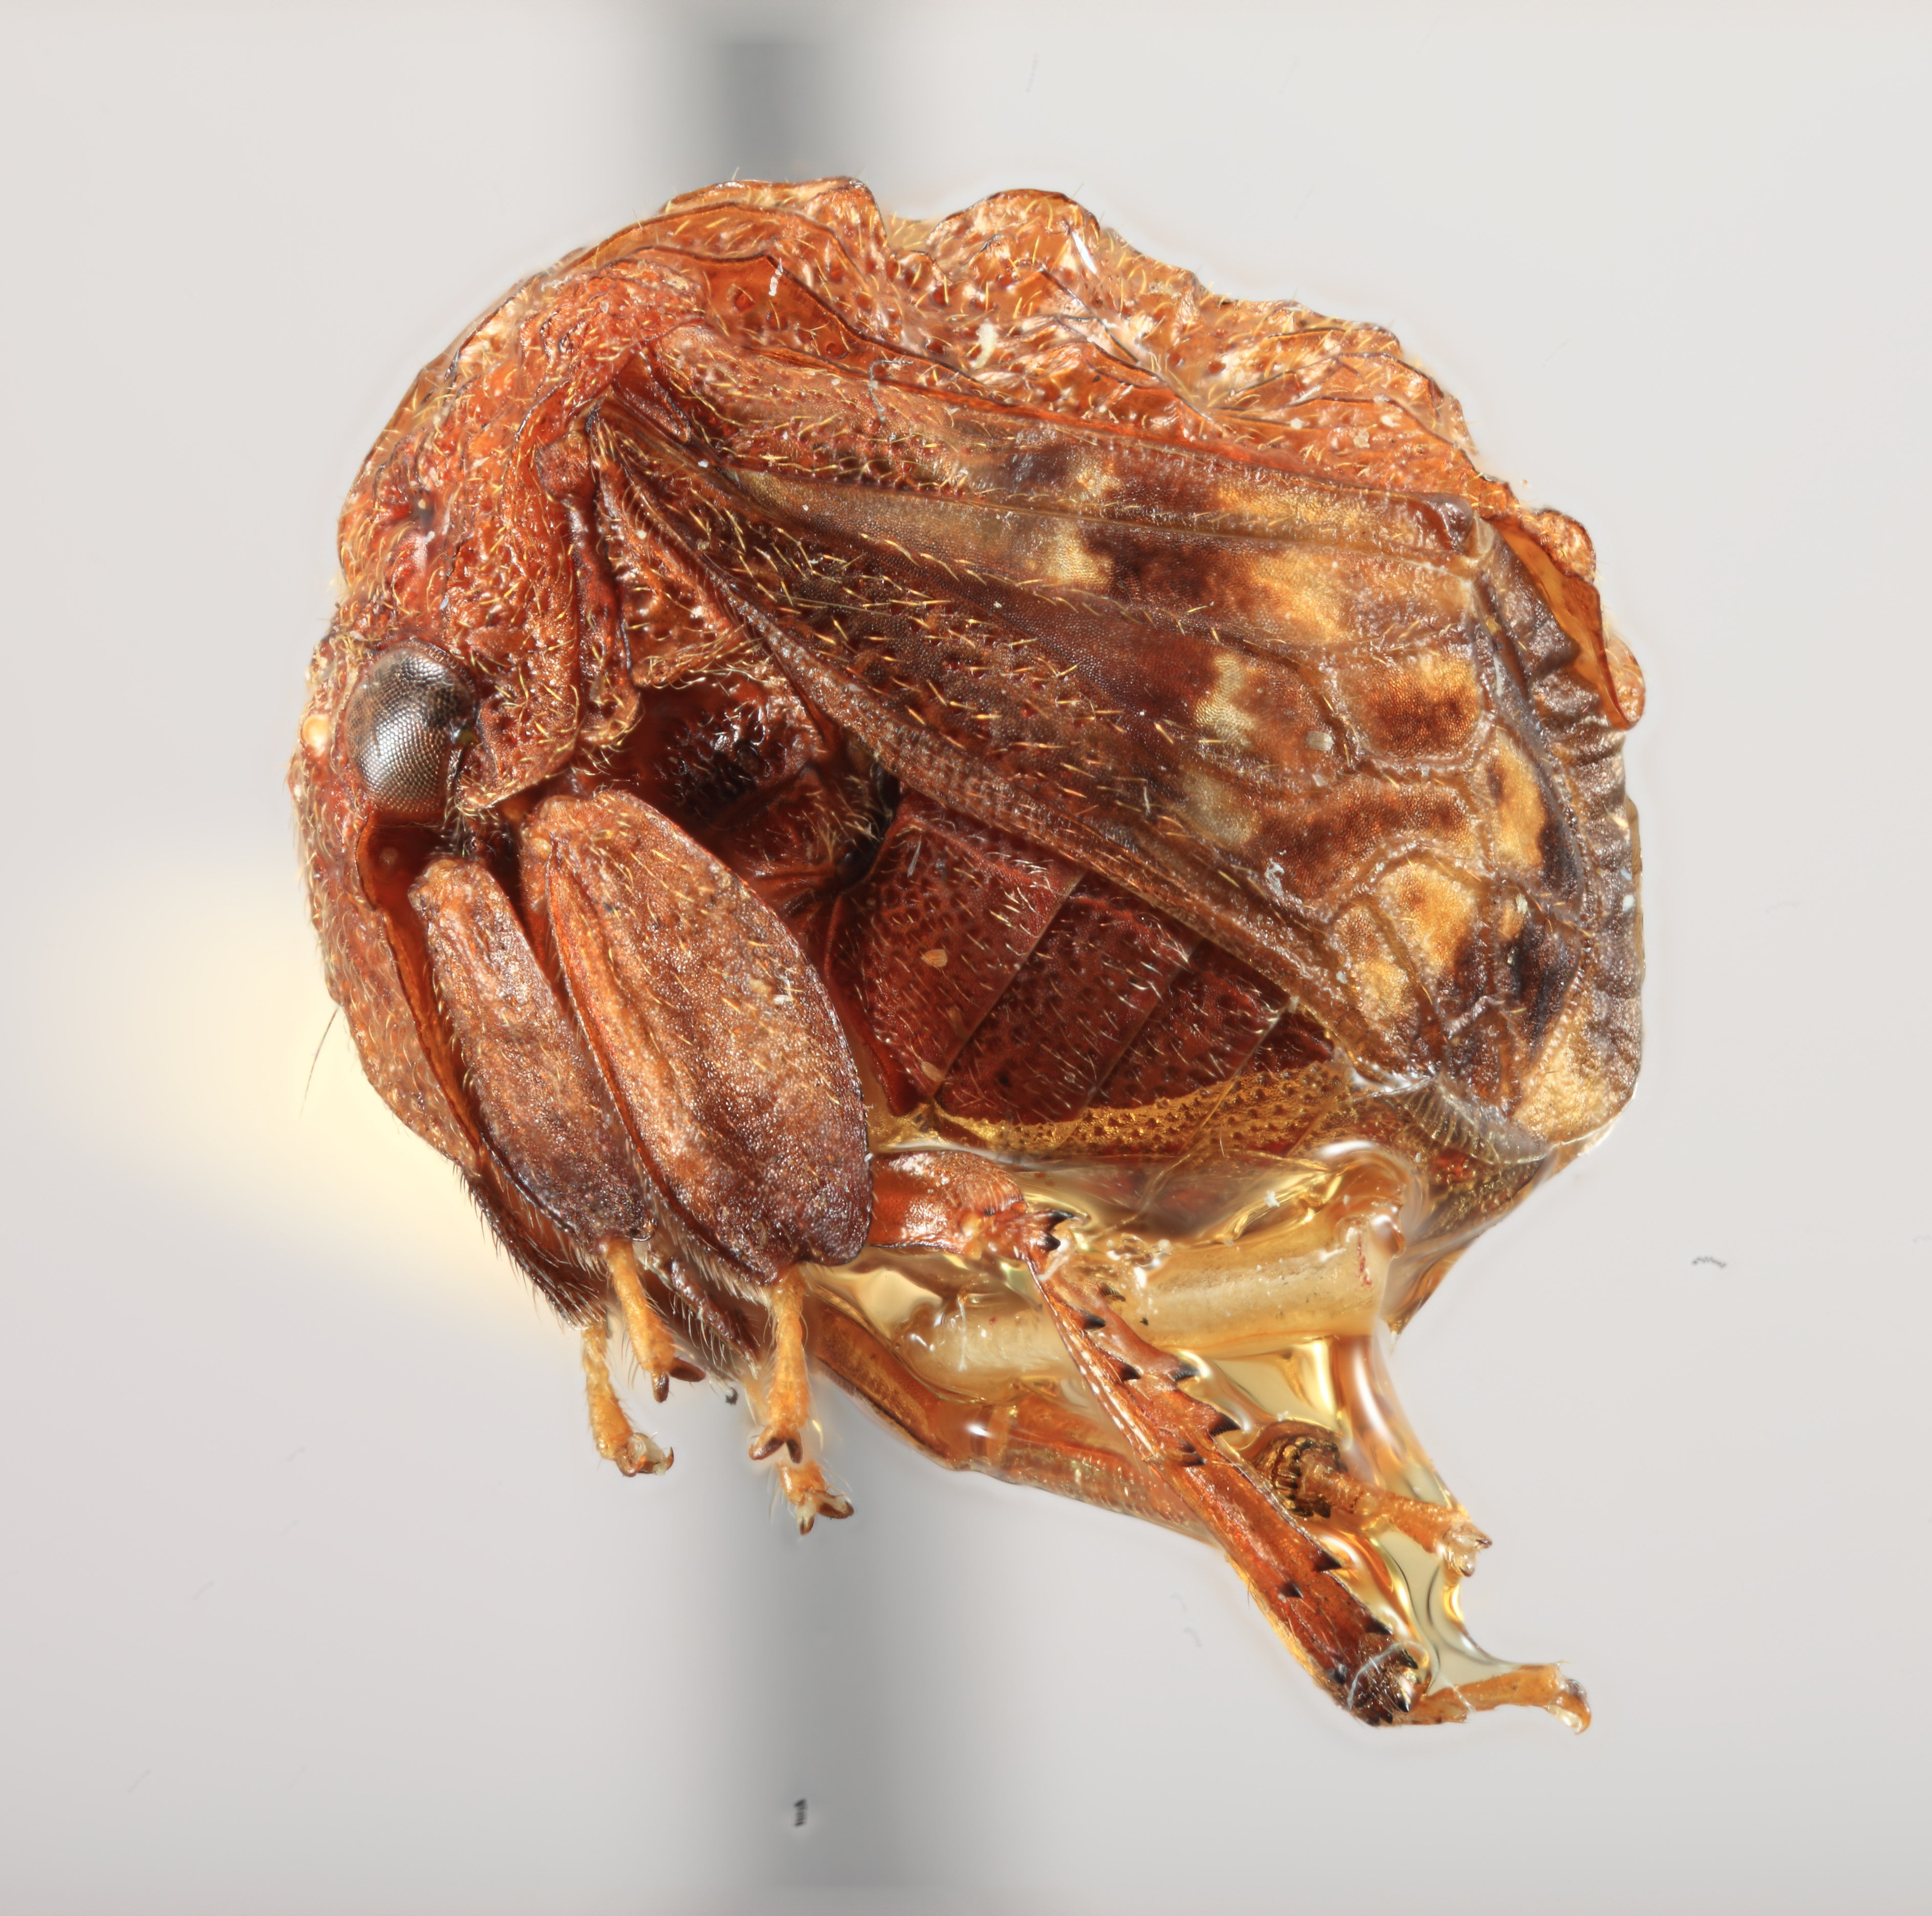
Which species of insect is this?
Bolbonota atitla
